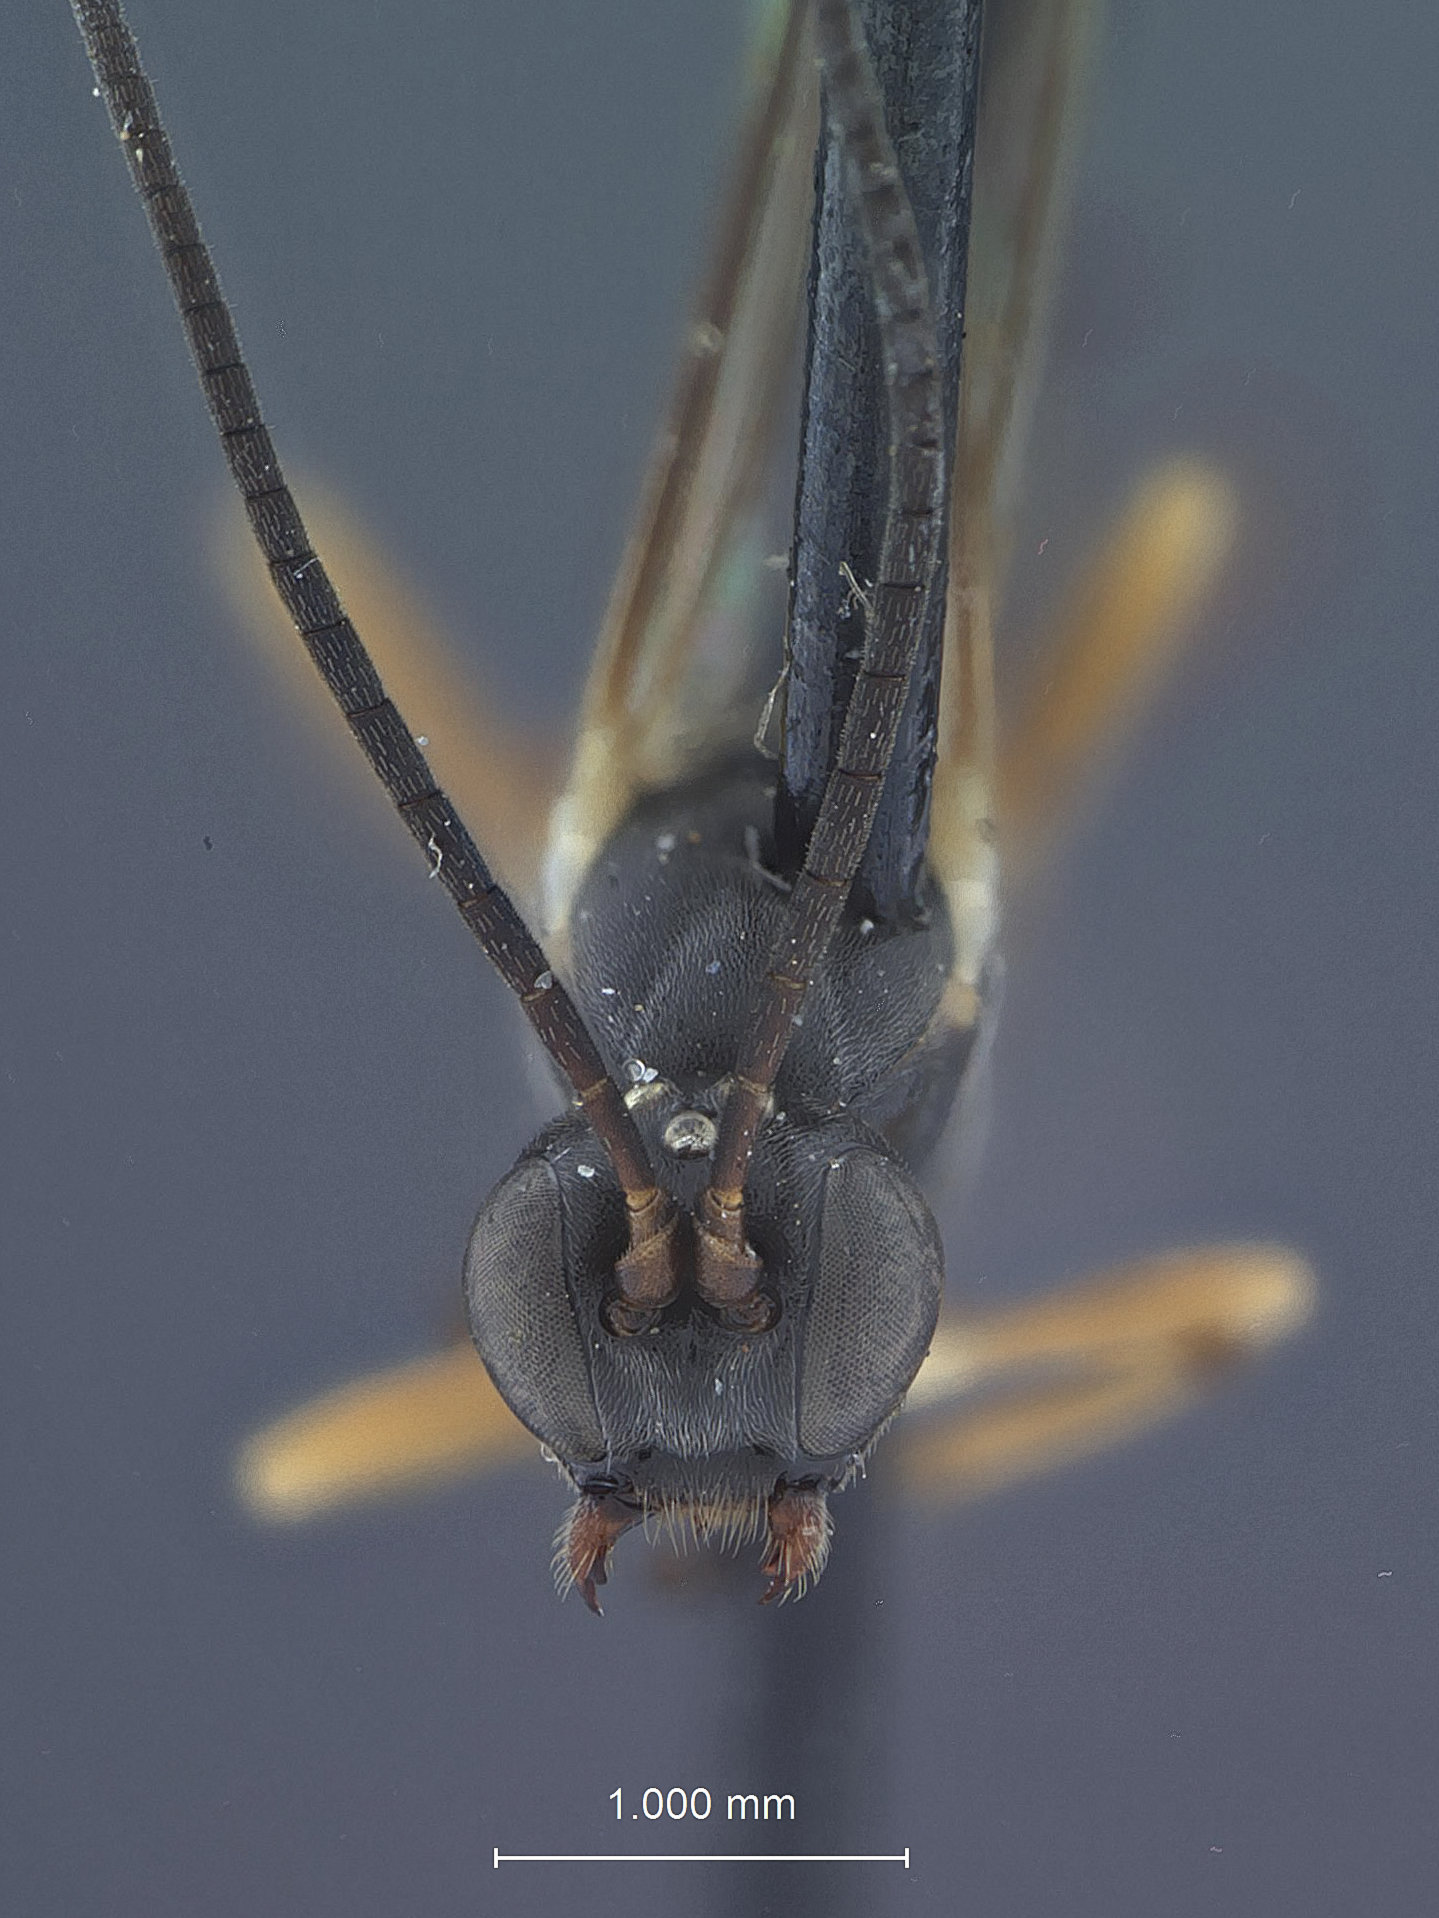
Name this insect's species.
Poemenia americana
